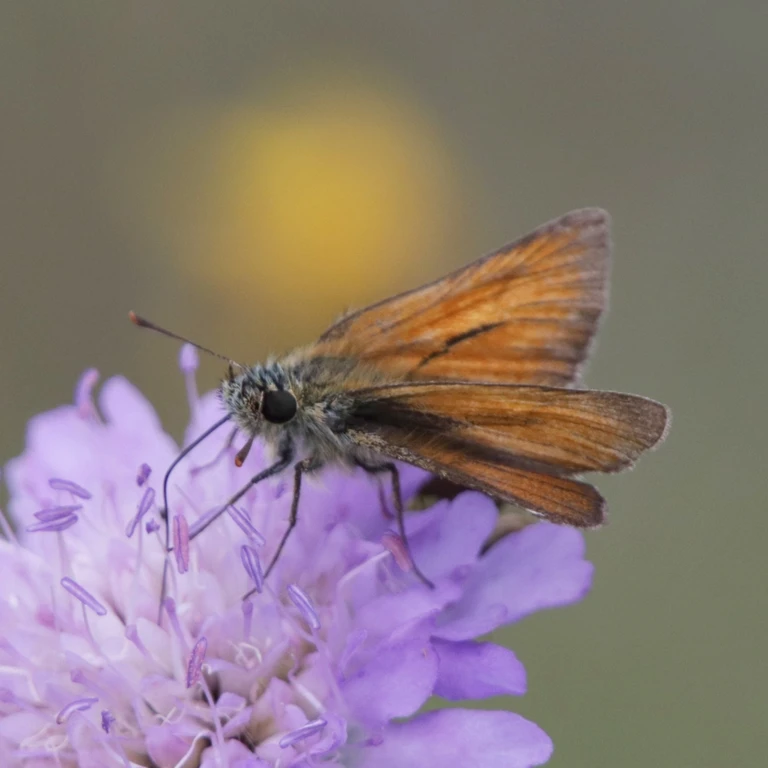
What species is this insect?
Thymelicus sylvestris
